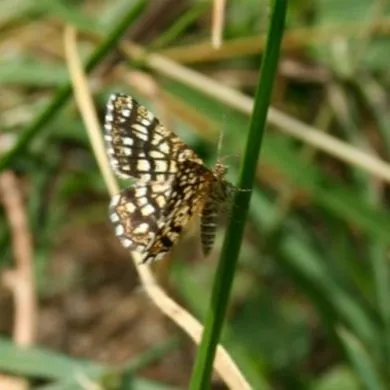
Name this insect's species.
Chiasmia clathrata
